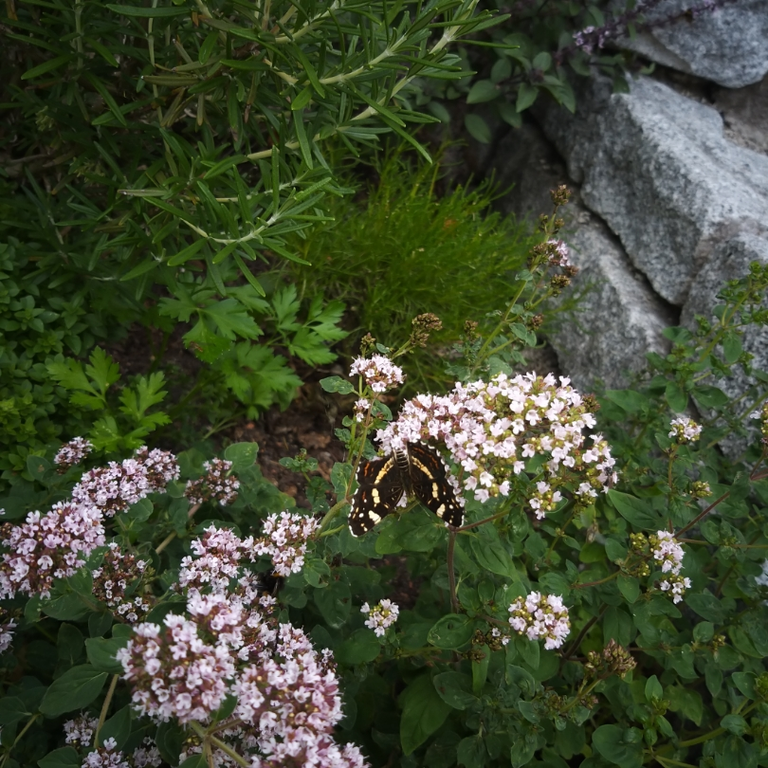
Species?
Araschnia levana
